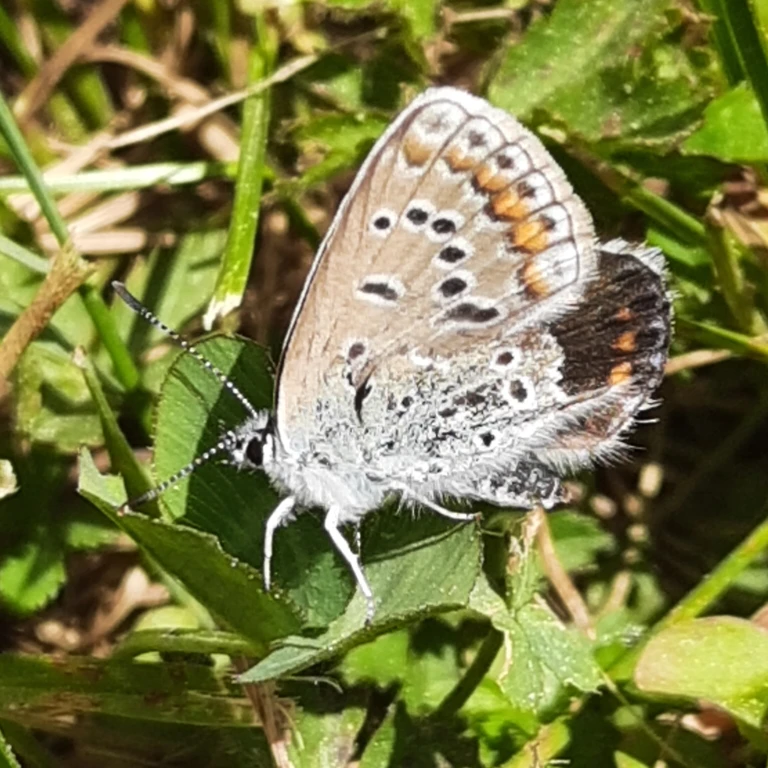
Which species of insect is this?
Polyommatus icarus
